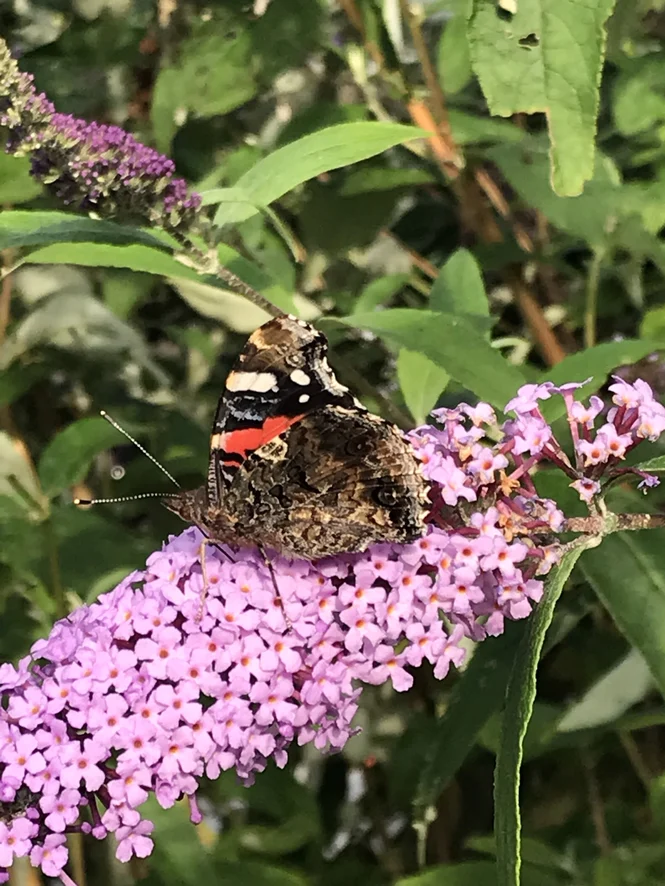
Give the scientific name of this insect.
Vanessa atalanta
